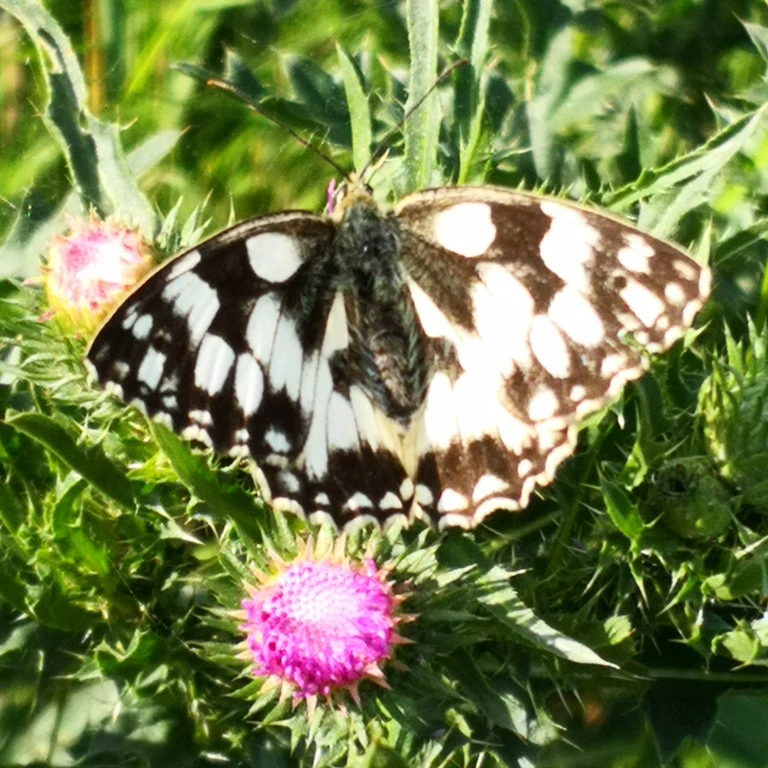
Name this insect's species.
Melanargia galathea
